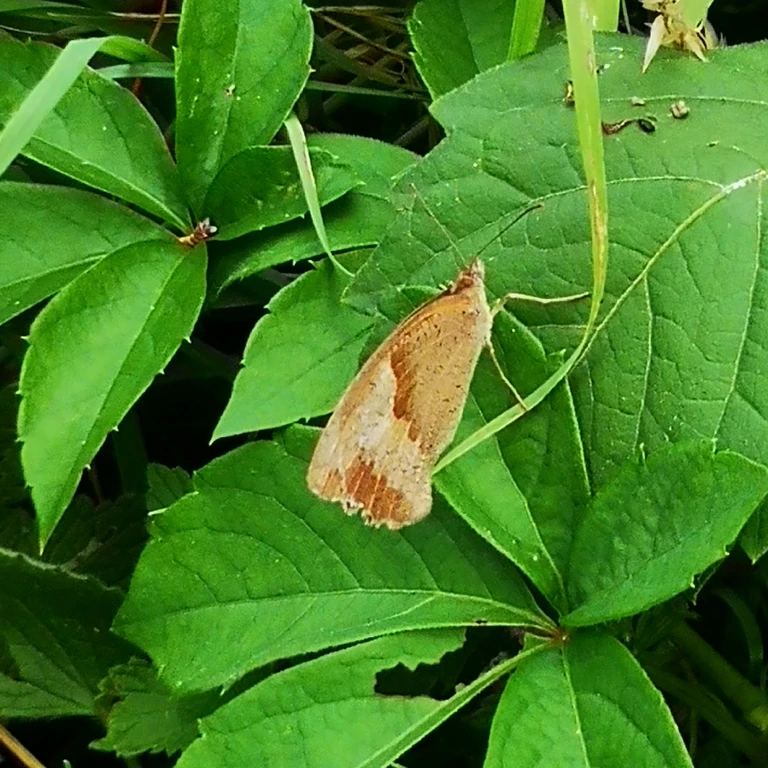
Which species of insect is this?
Maniola jurtina
